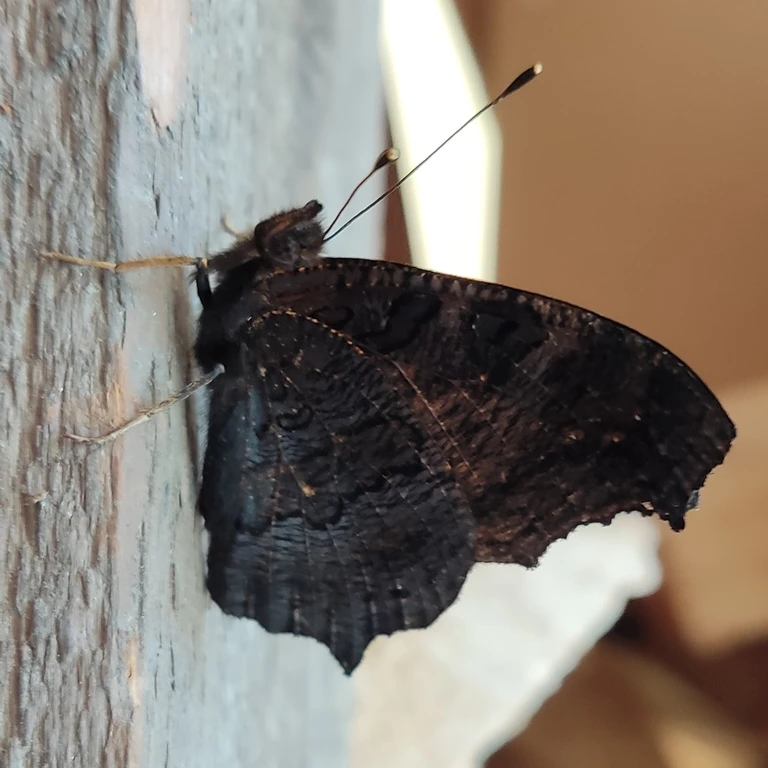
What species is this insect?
Aglais io
